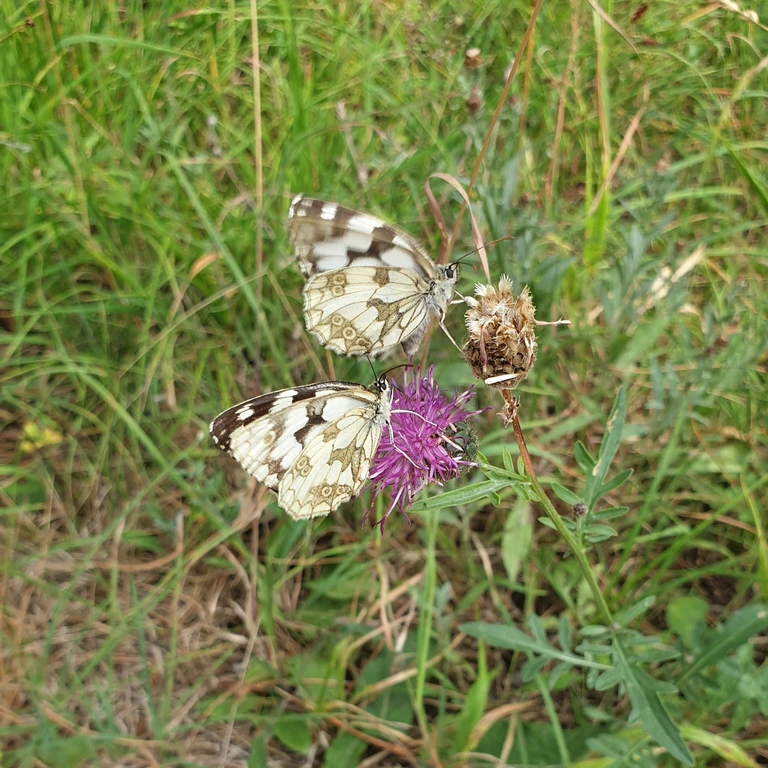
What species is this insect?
Melanargia galathea
